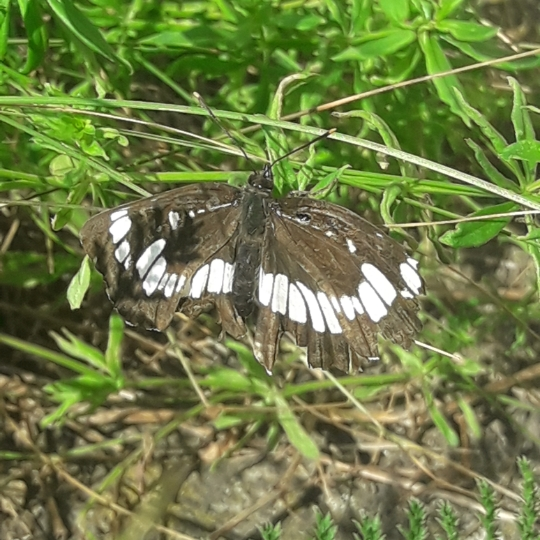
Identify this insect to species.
Neptis rivularis
